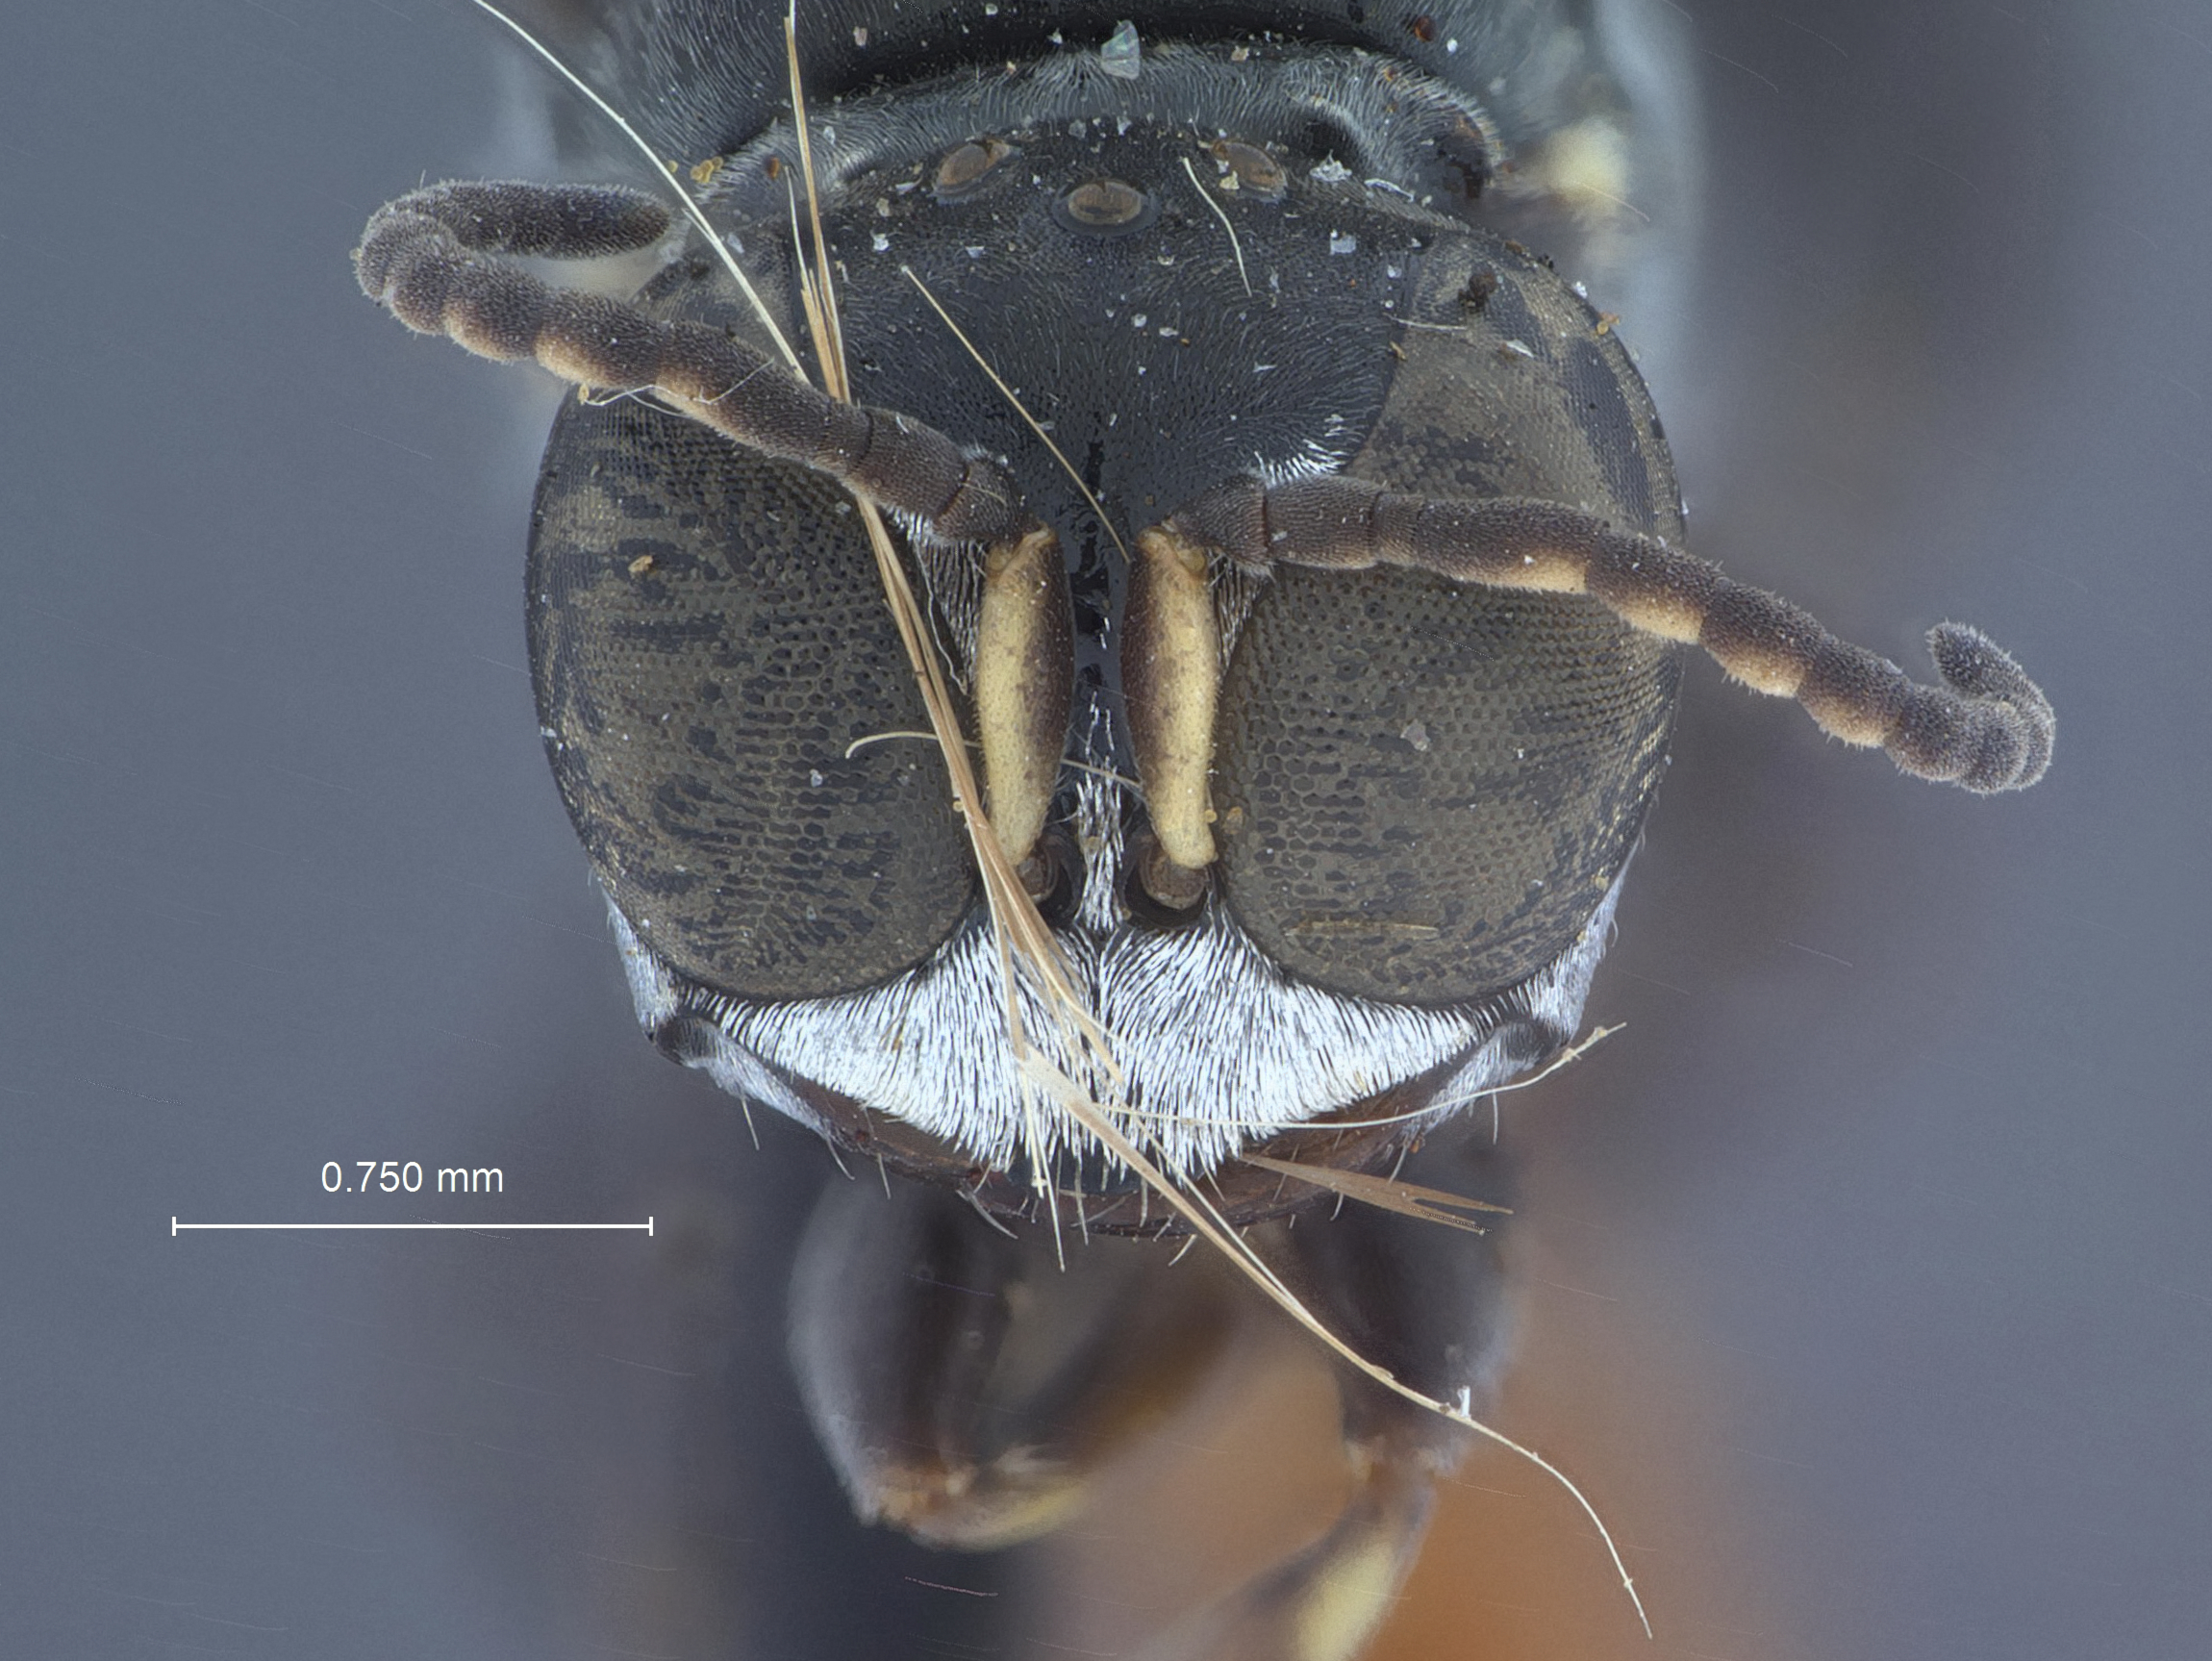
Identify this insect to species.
Podagritus echuca
